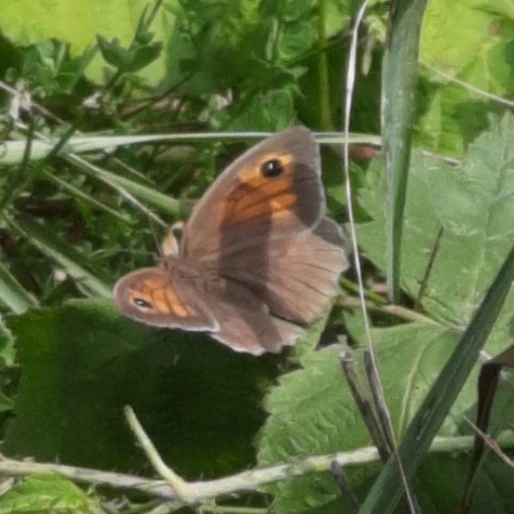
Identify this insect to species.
Maniola jurtina
